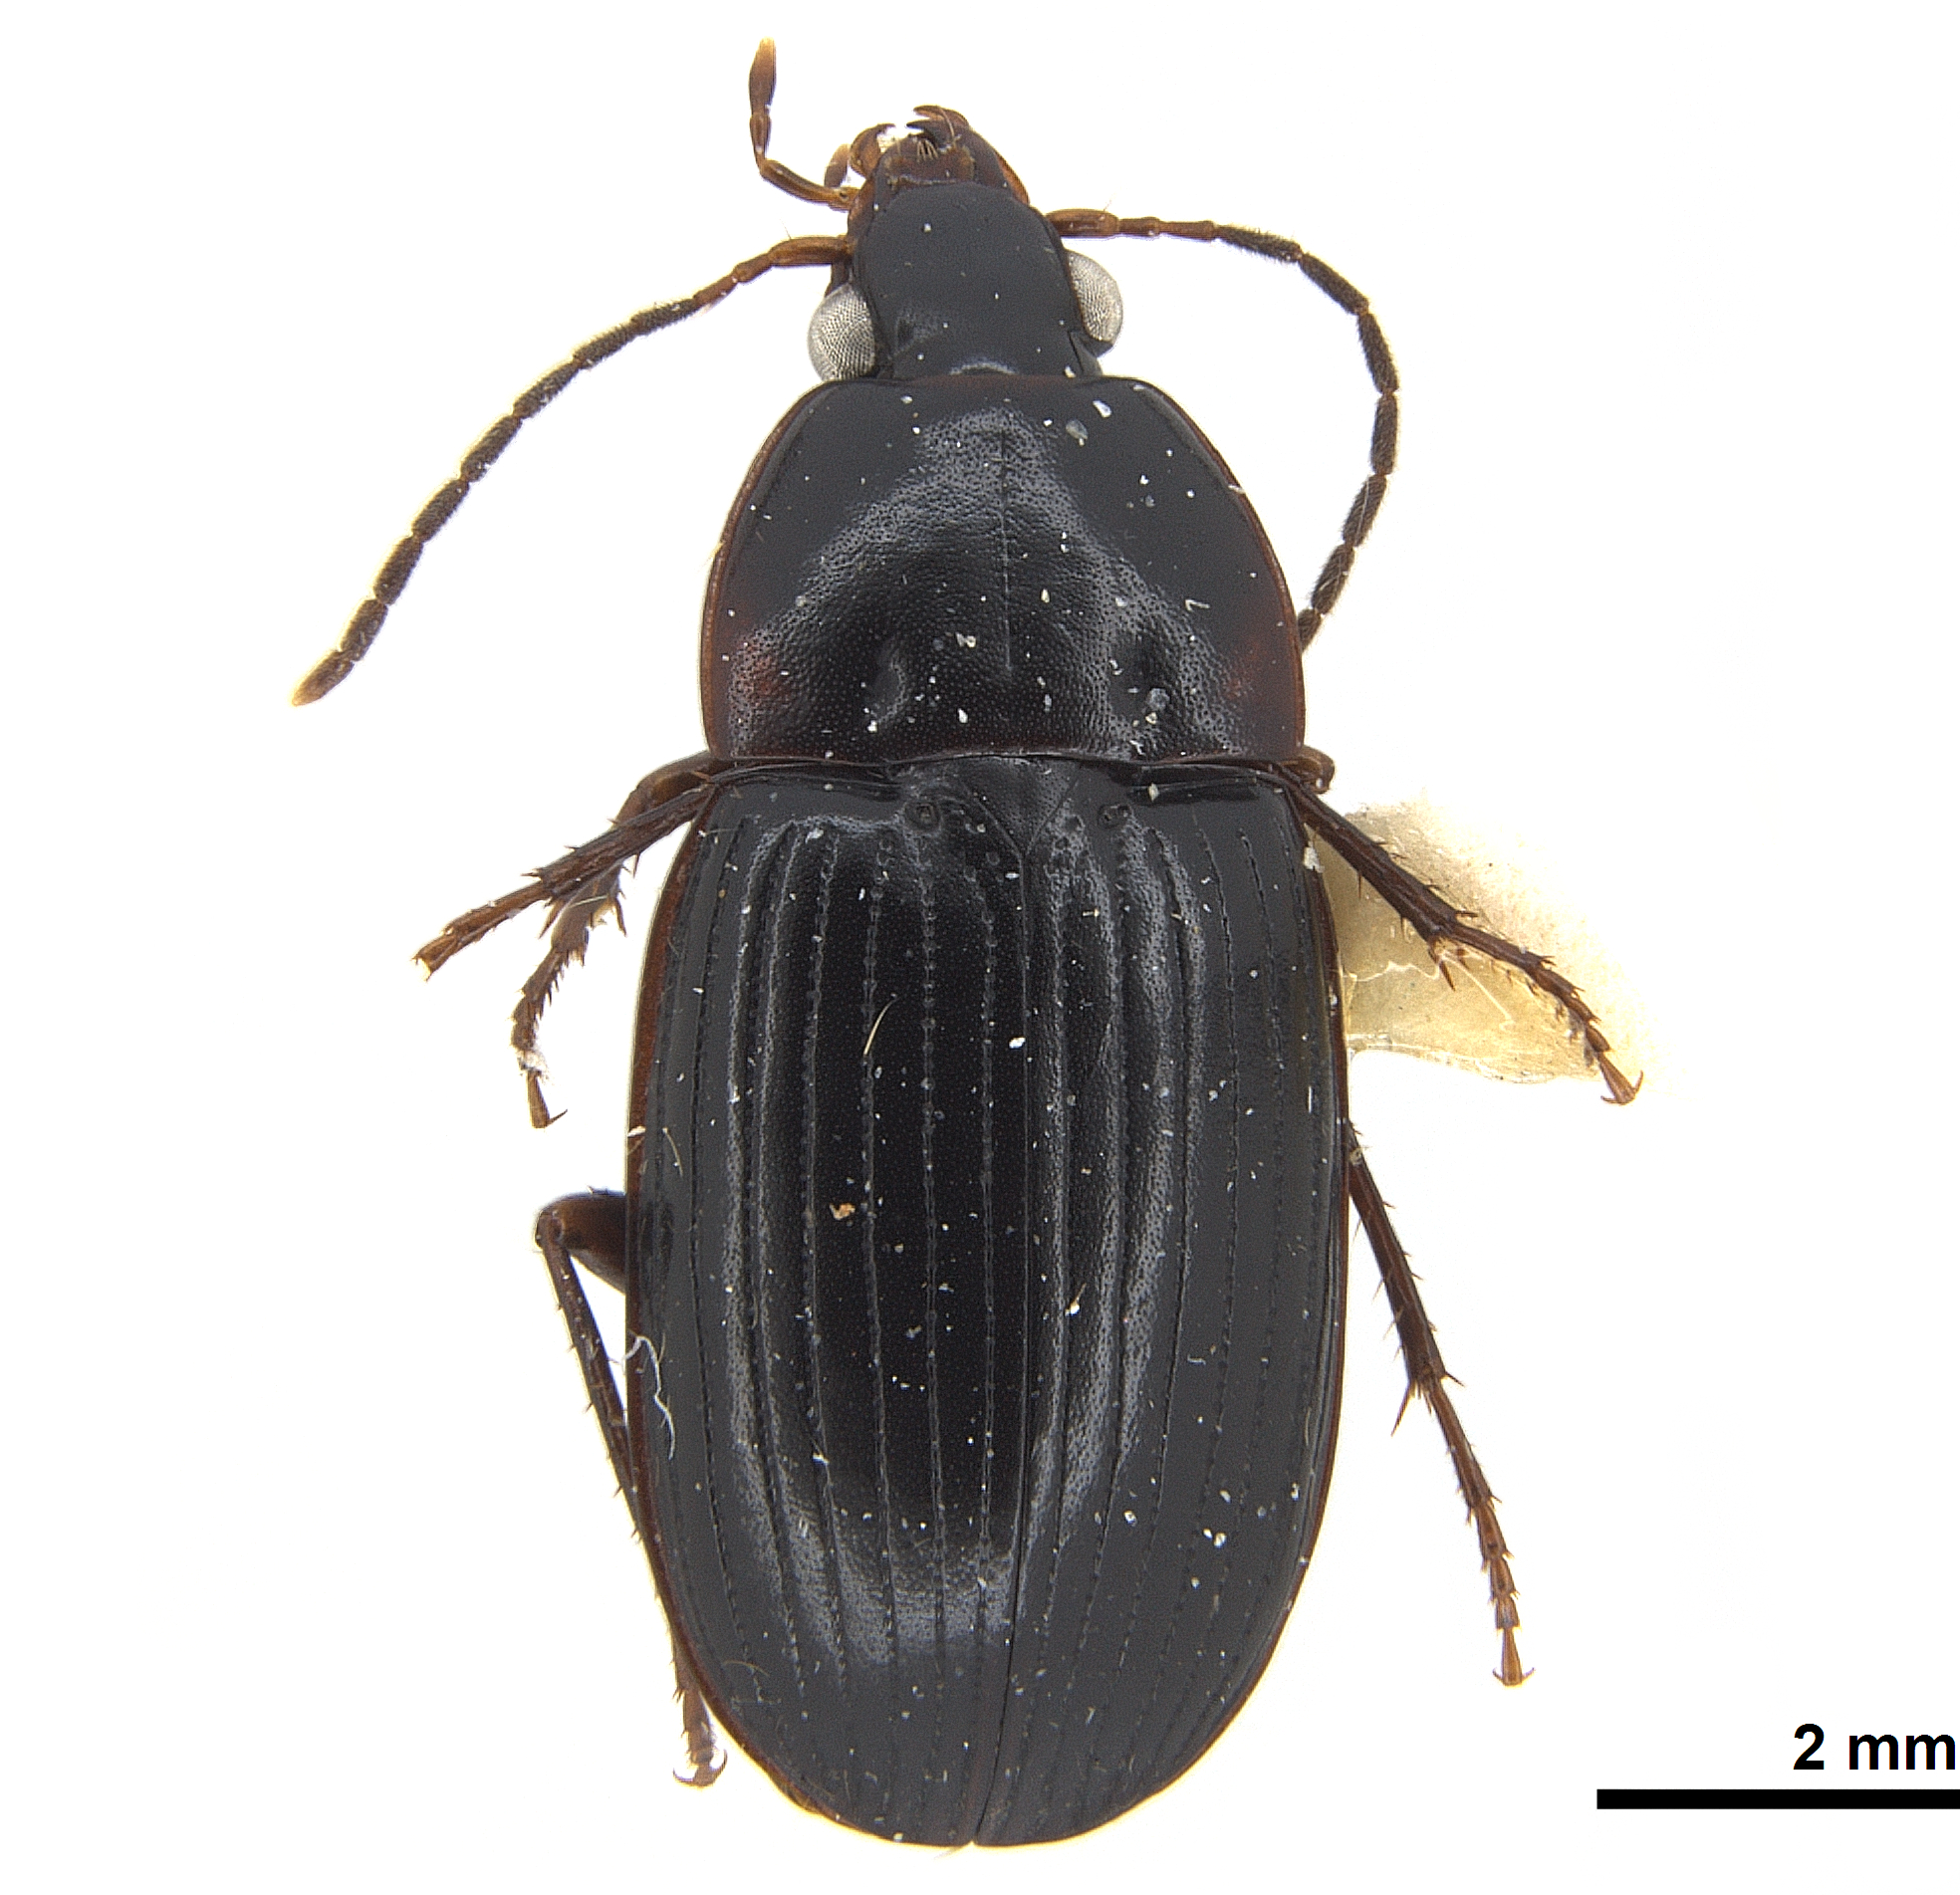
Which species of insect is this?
Anatrichis minuta
